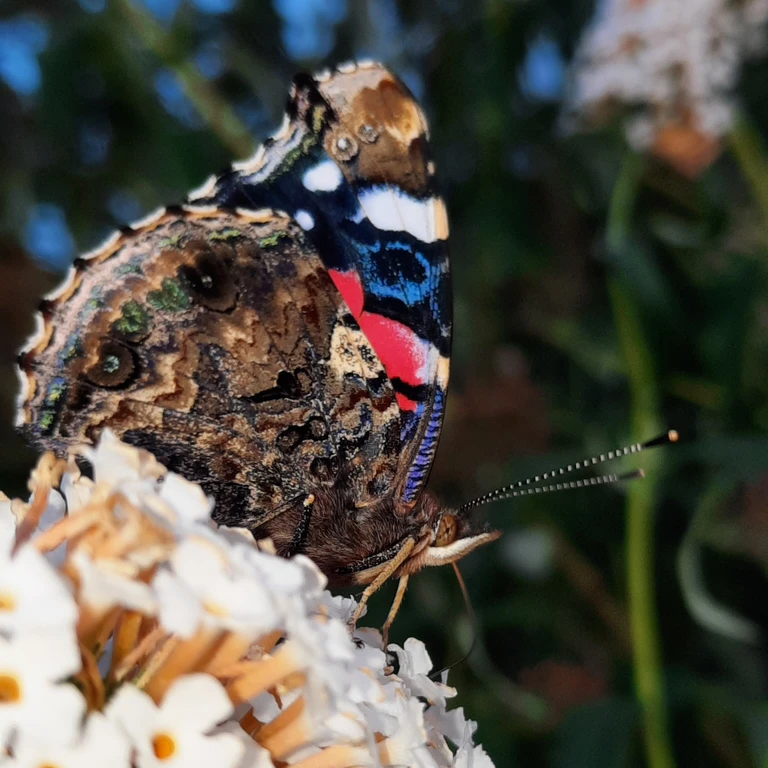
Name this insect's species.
Vanessa atalanta
